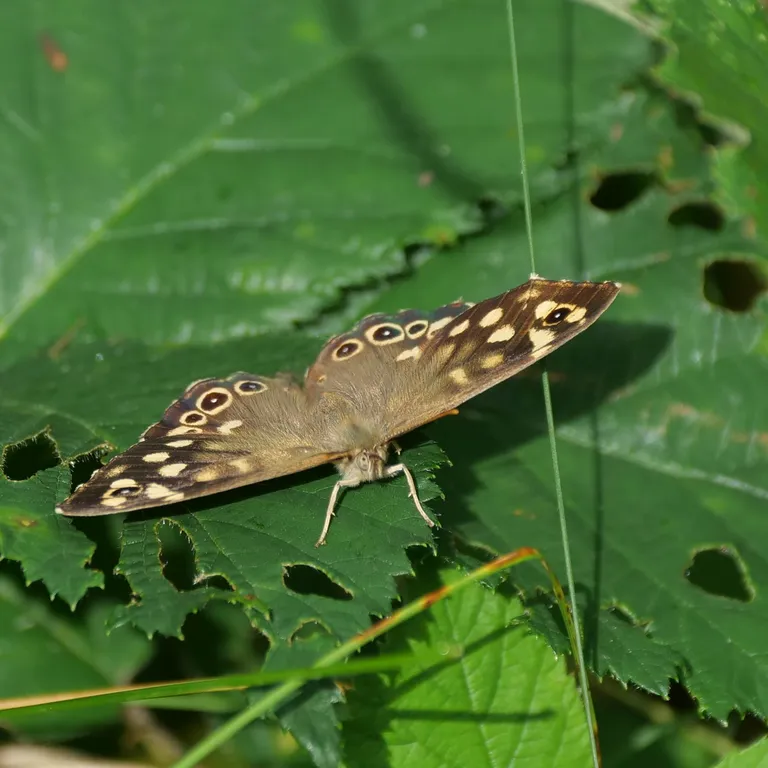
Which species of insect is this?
Pararge aegeria
